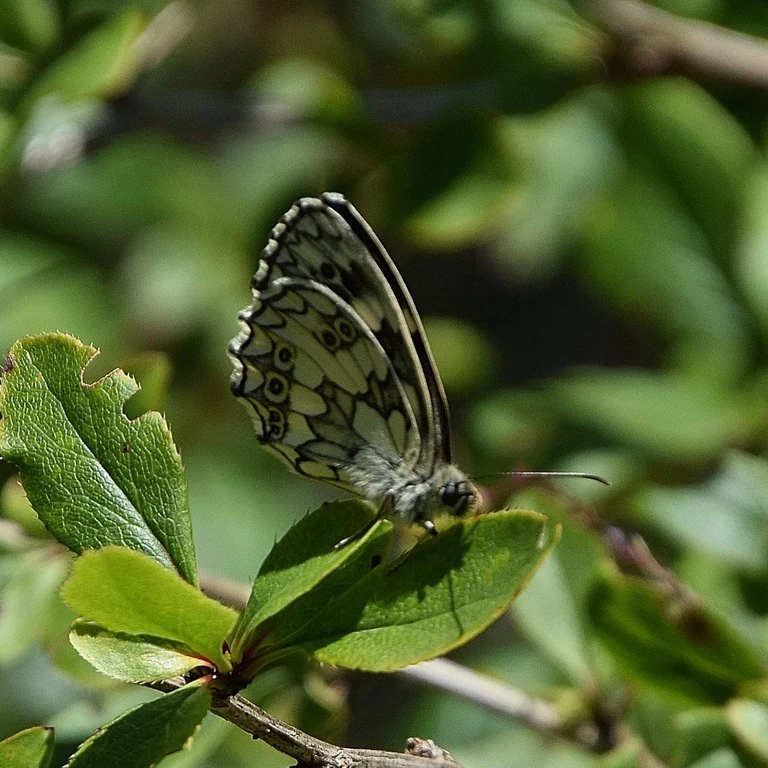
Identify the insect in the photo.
Melanargia galathea
